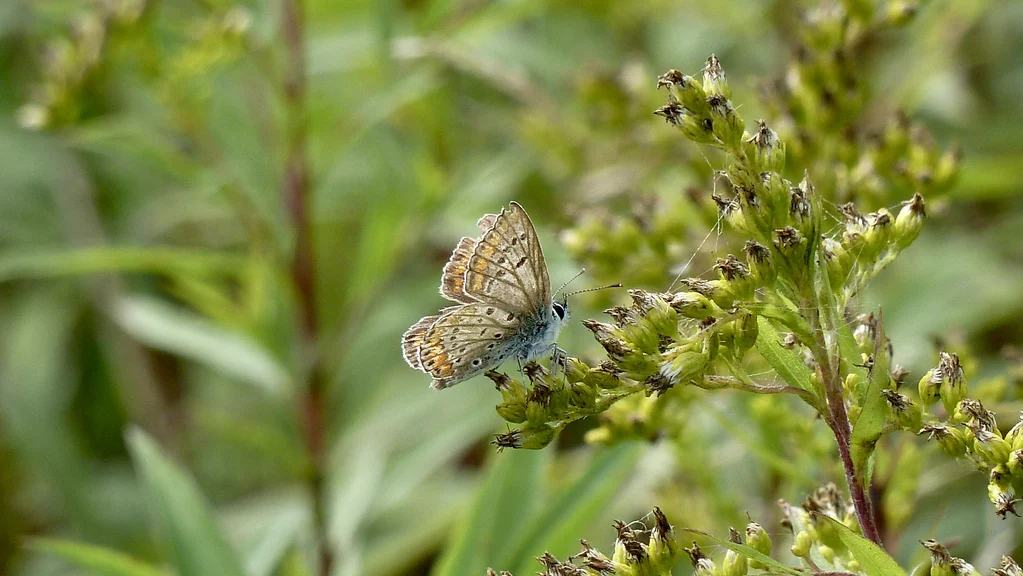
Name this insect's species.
Aricia agestis/artaxerxes
